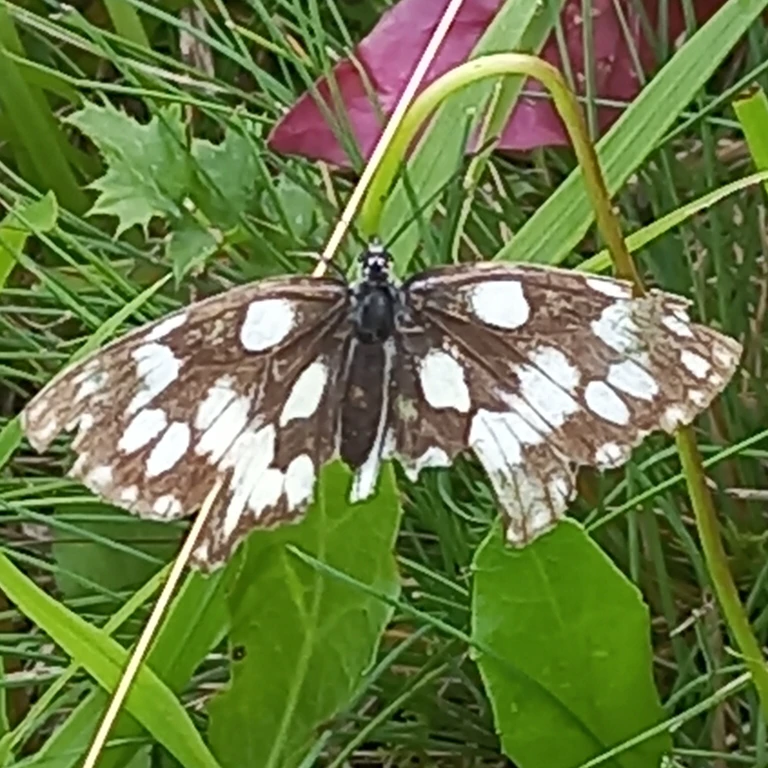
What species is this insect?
Melanargia galathea
